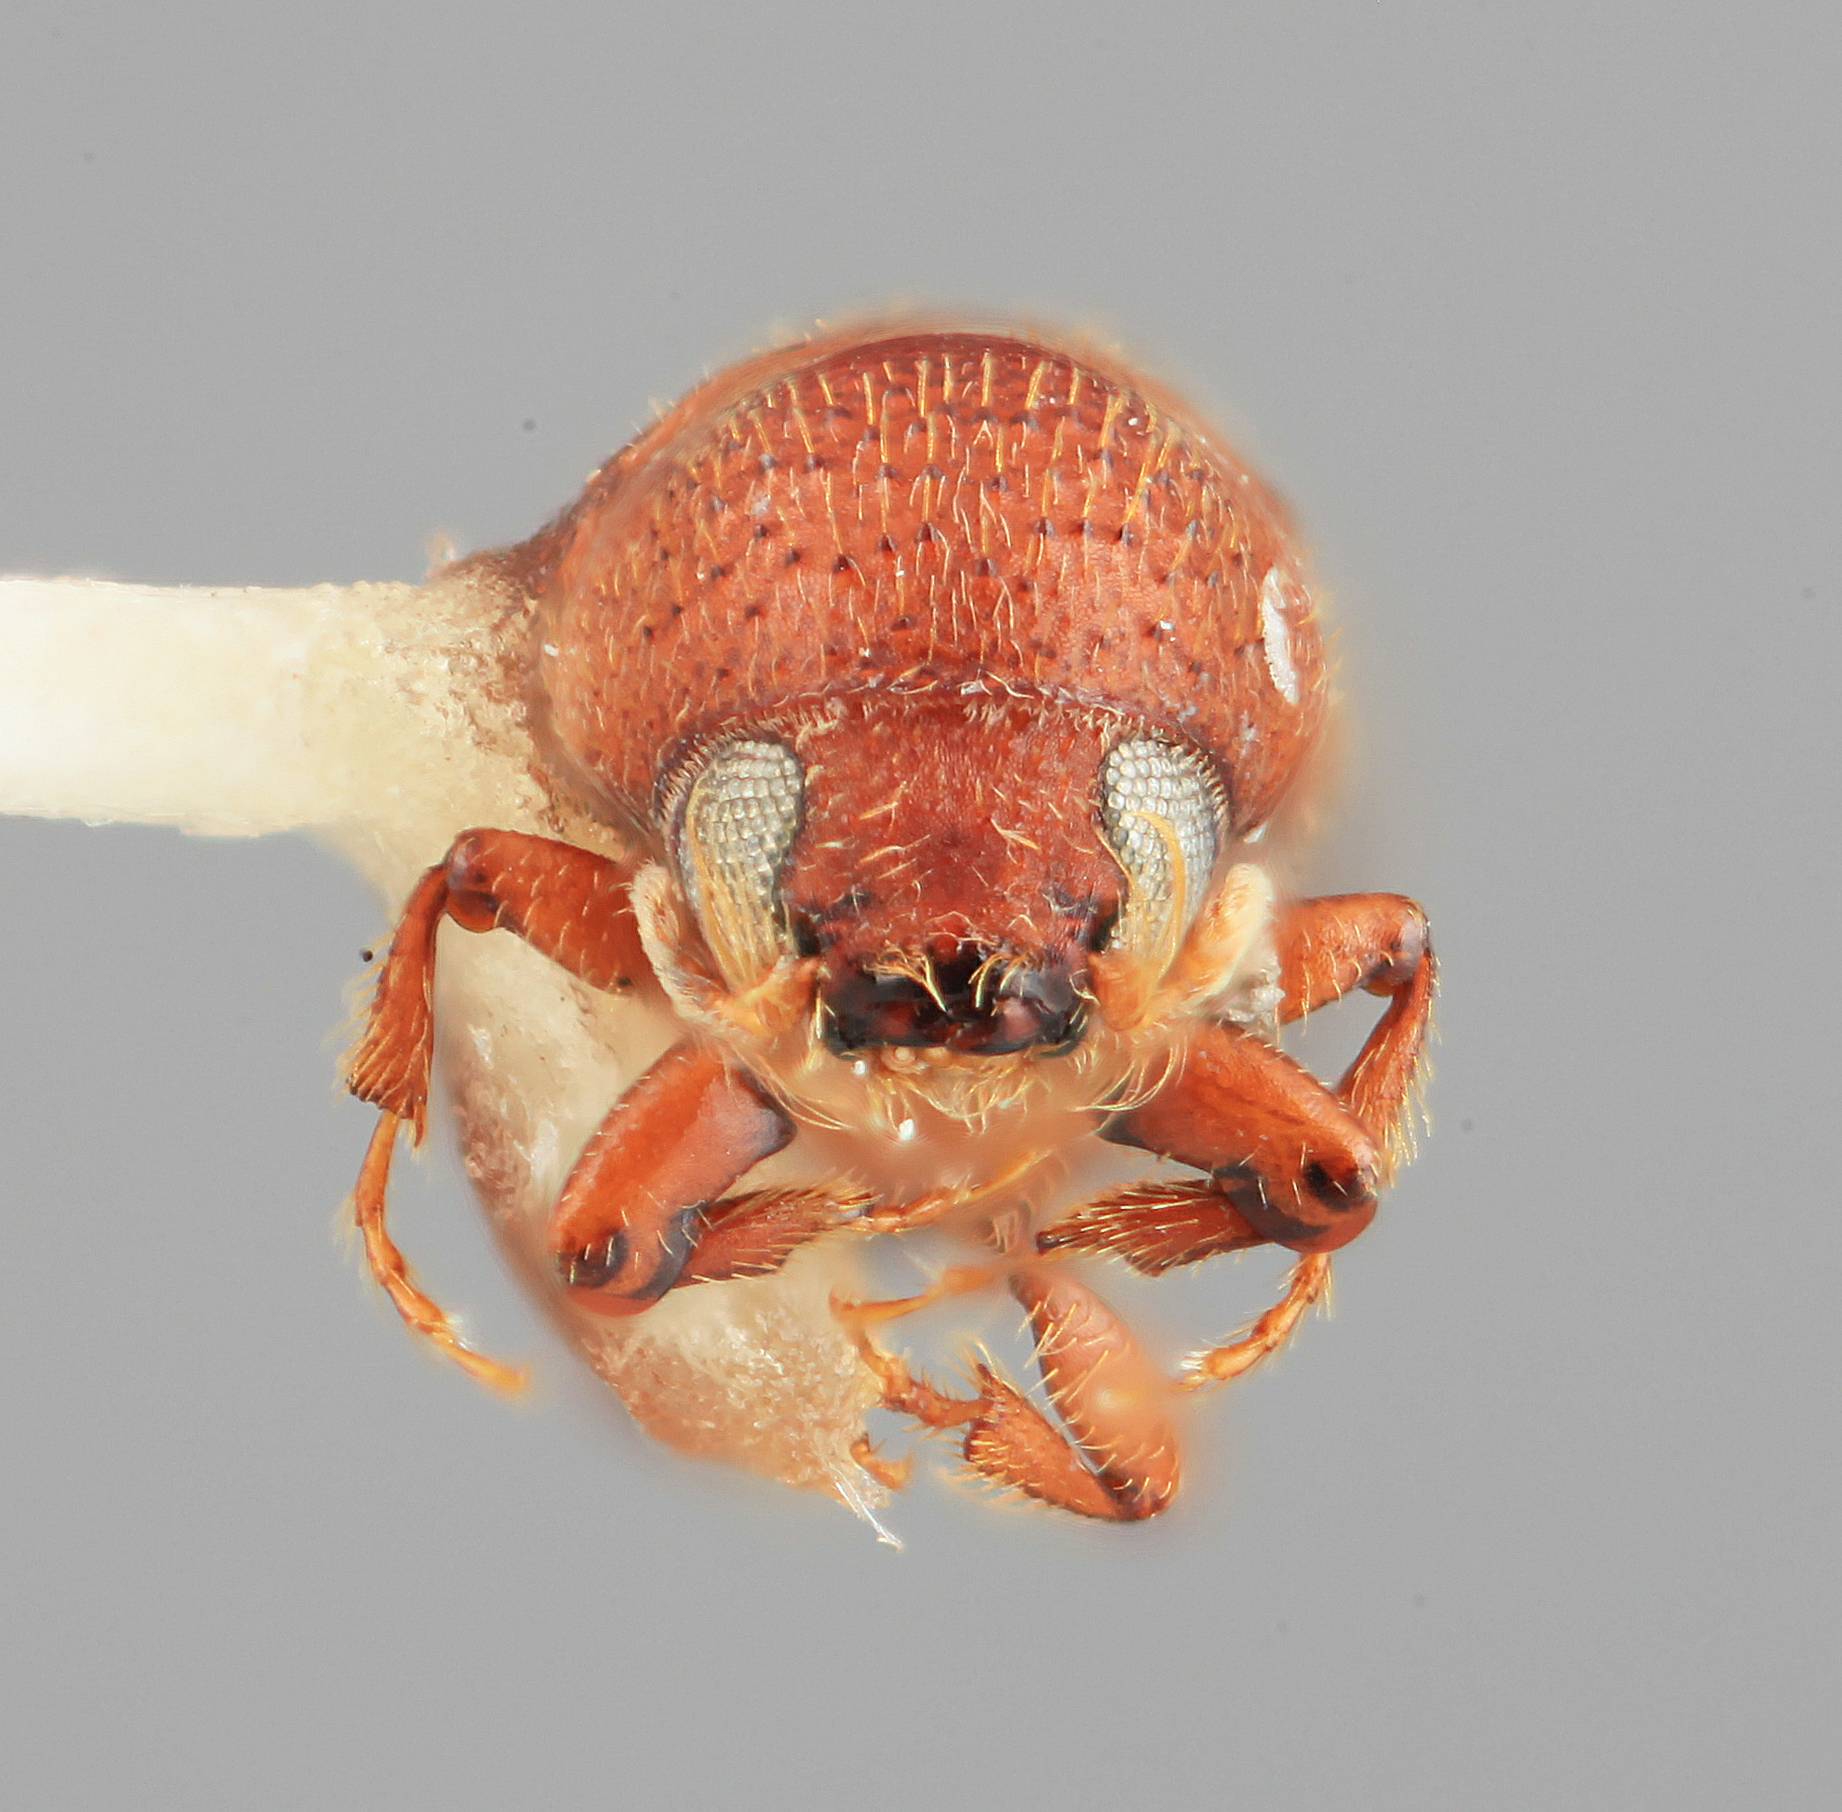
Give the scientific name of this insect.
Hylocurus declivis
